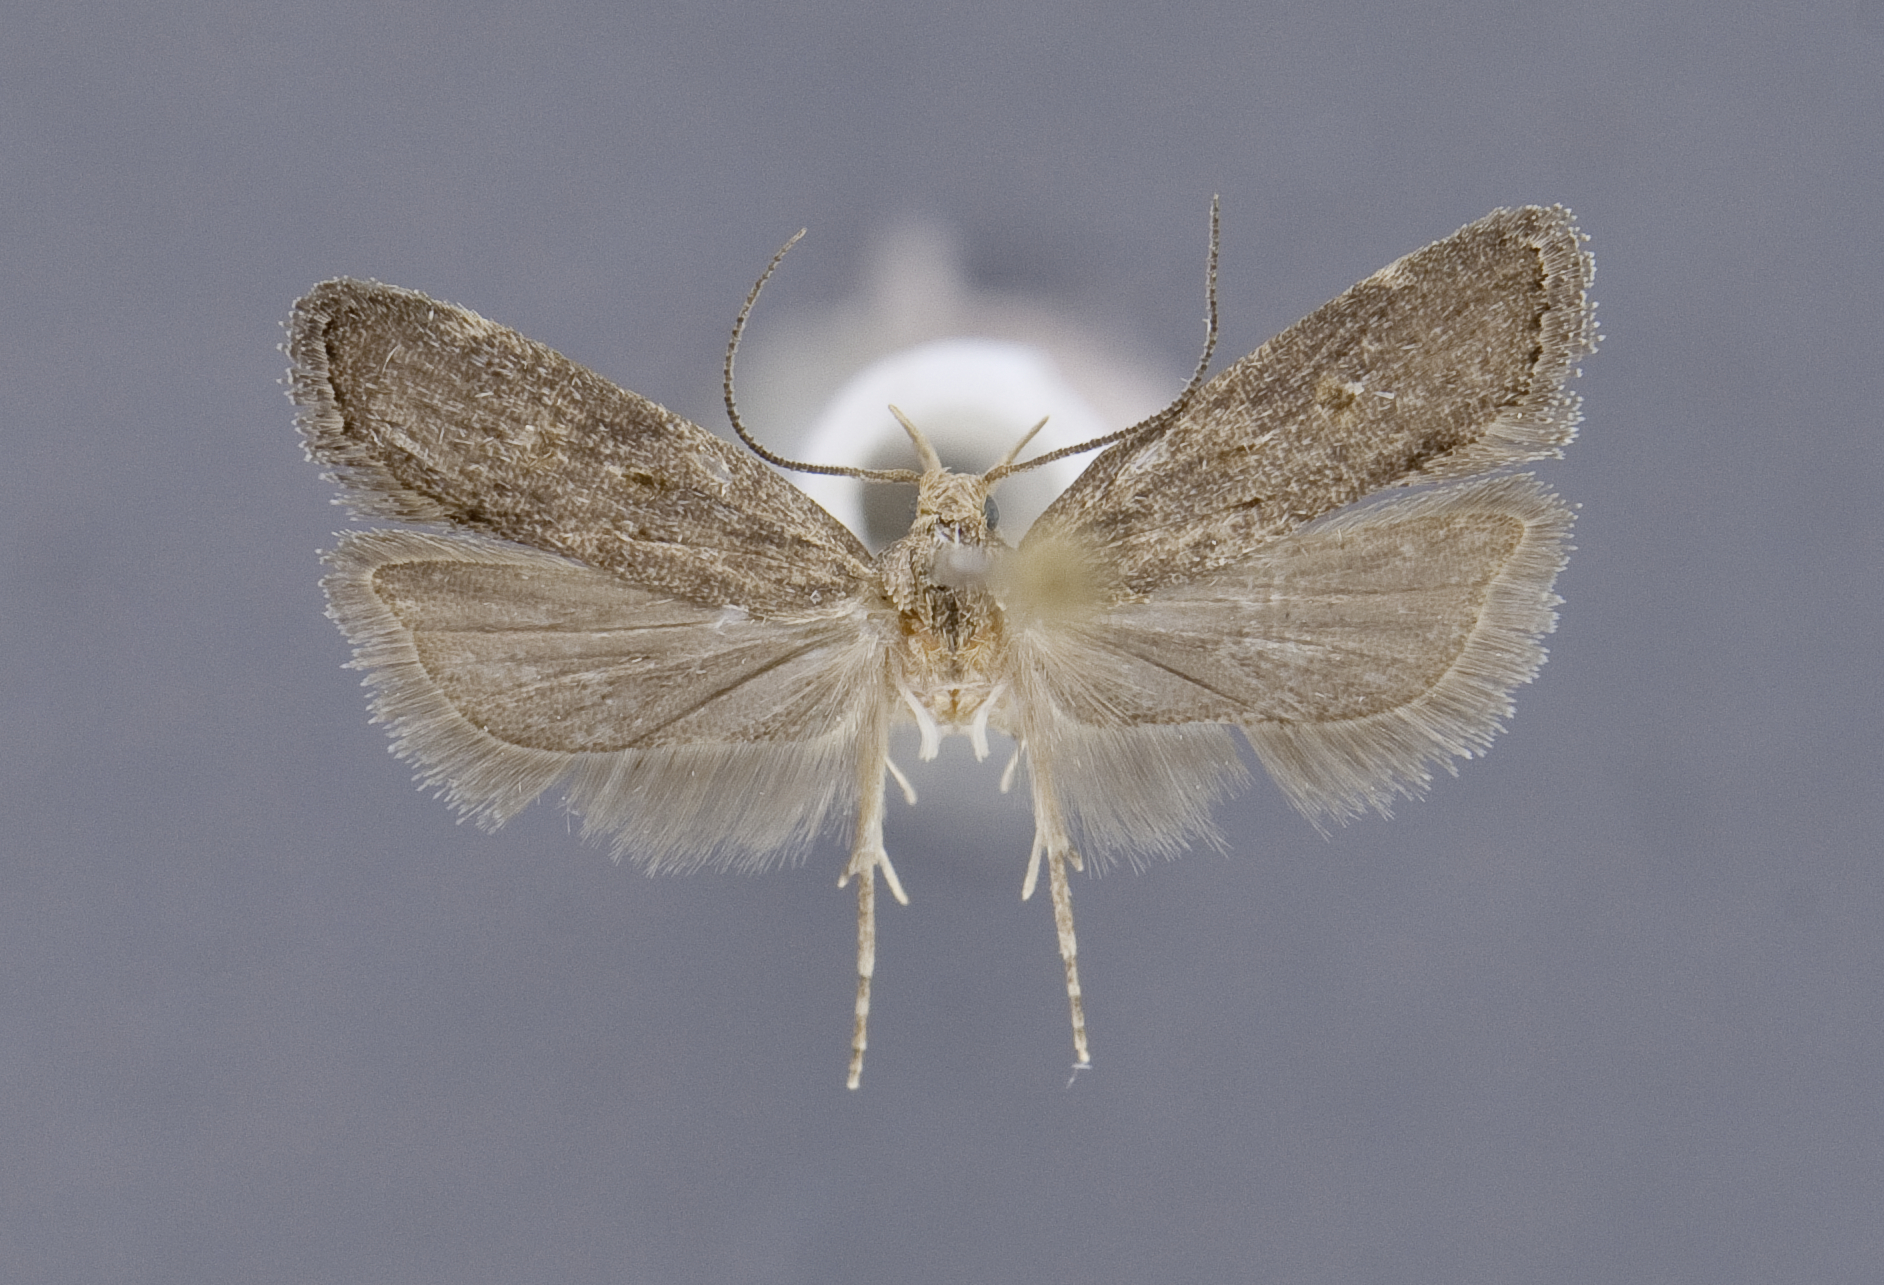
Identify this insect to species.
Helcystogramma ectopon
